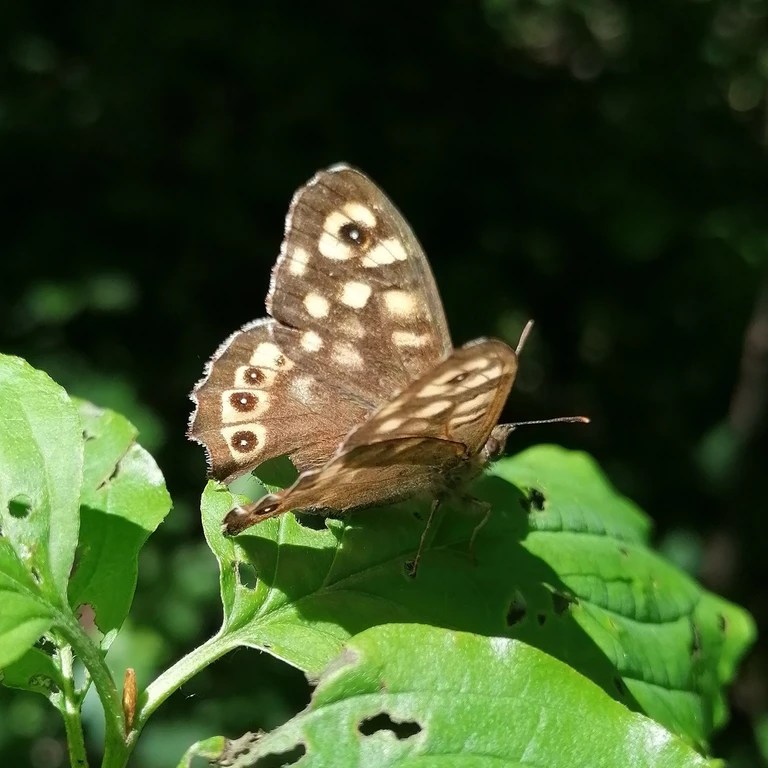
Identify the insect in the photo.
Pararge aegeria
